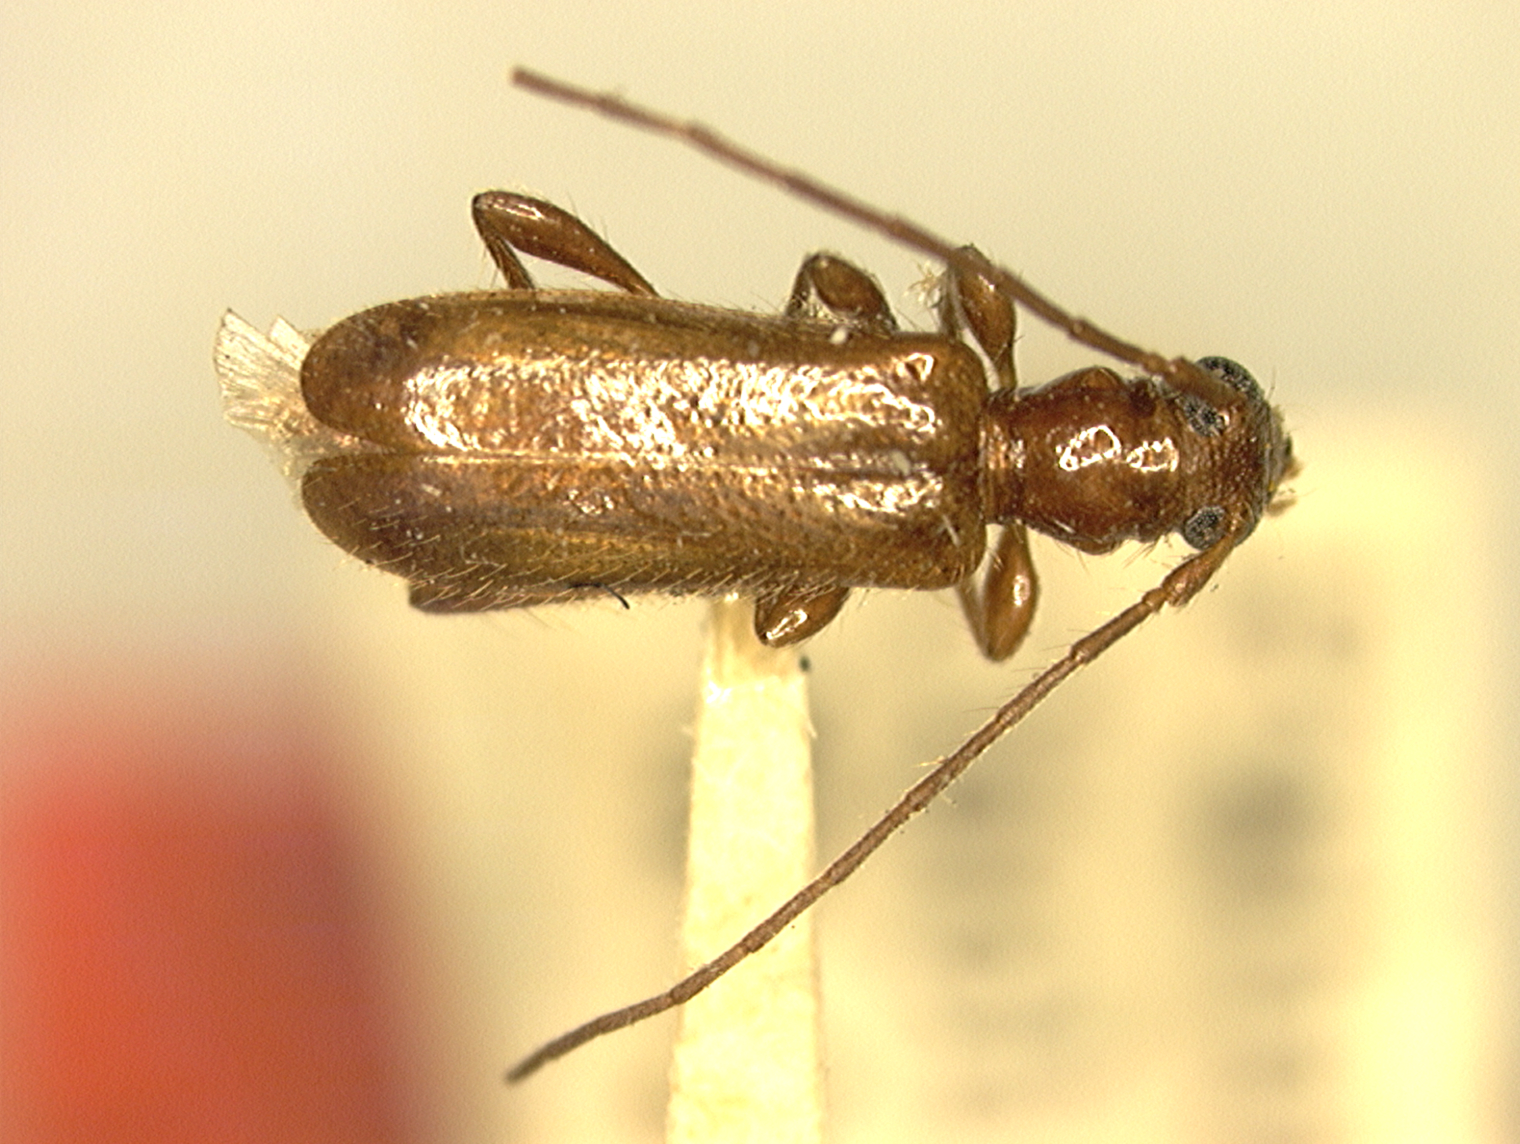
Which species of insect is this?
Obrium constricticolle
